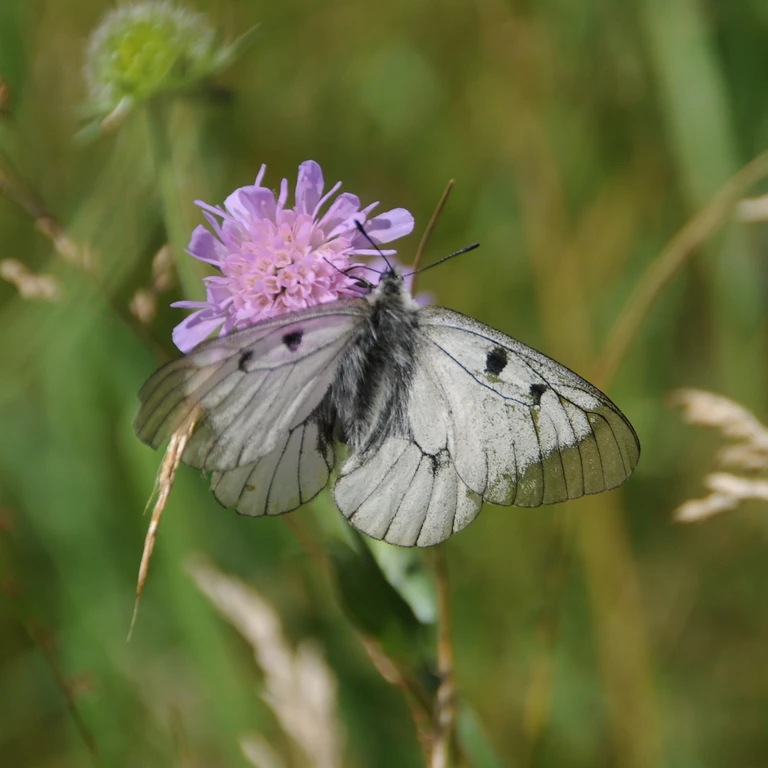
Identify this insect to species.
Parnassius mnemosyne
